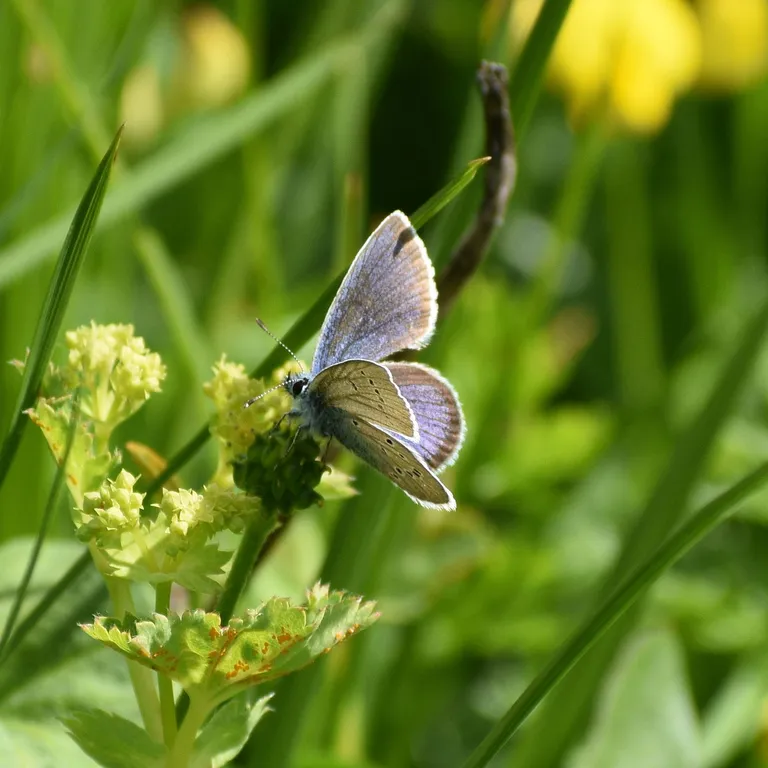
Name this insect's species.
Cyaniris semiargus
